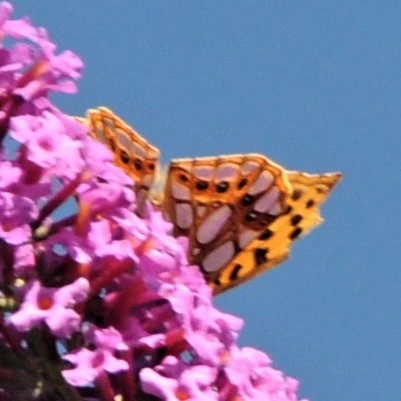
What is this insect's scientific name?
Issoria lathonia
